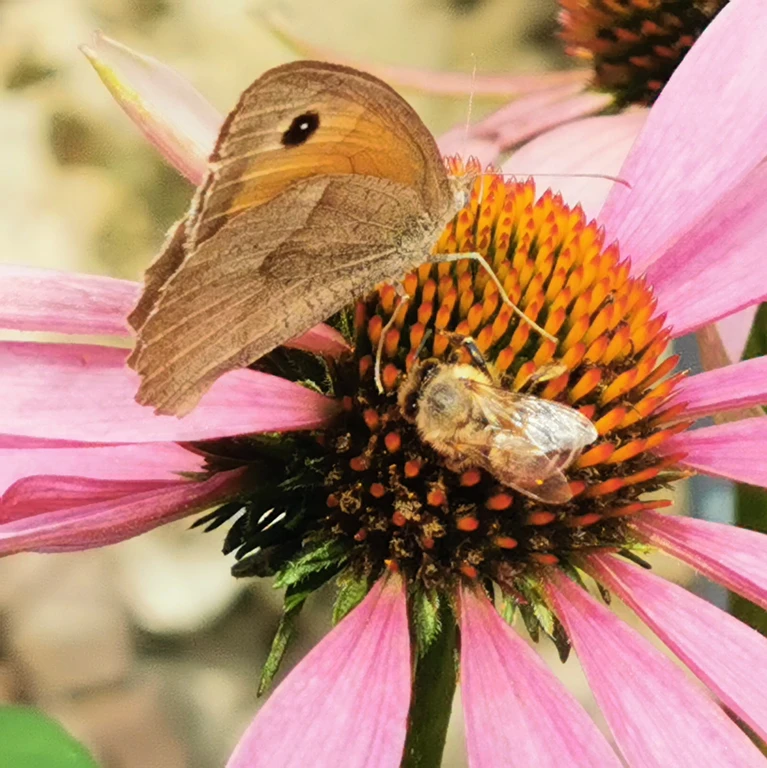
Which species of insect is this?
Maniola jurtina
